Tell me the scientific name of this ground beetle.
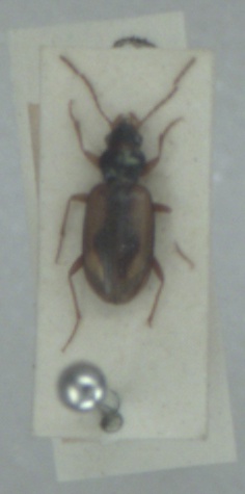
Bembidion maritimum
